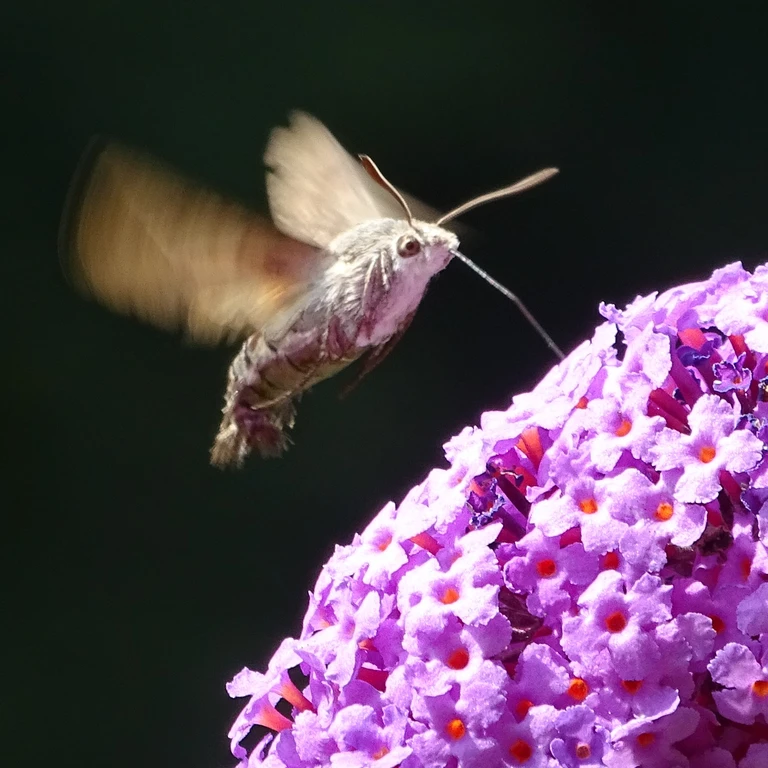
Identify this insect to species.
Macroglossum stellatarum
